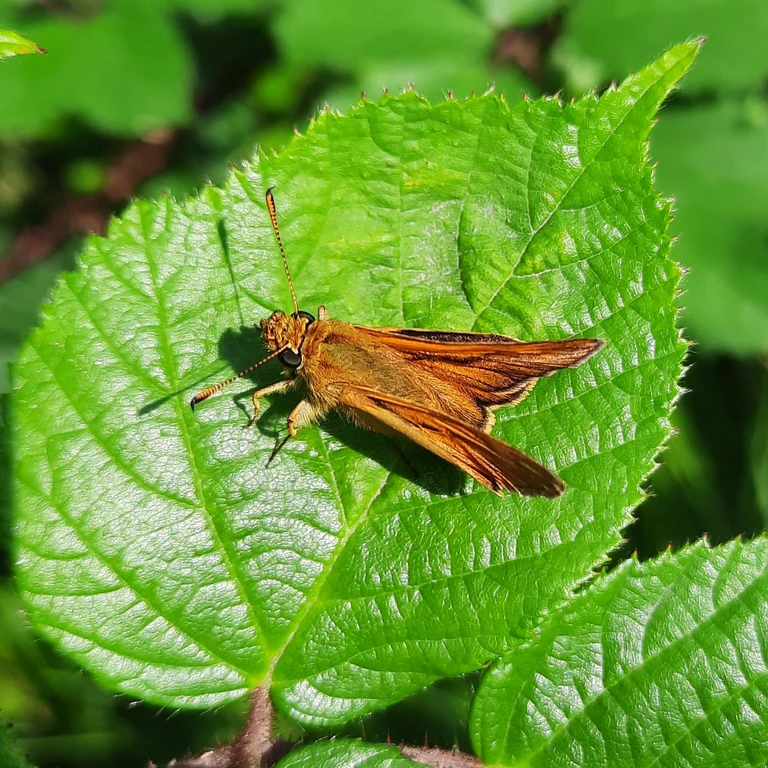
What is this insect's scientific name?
Ochlodes sylvanus (also Ochlodes venata)
